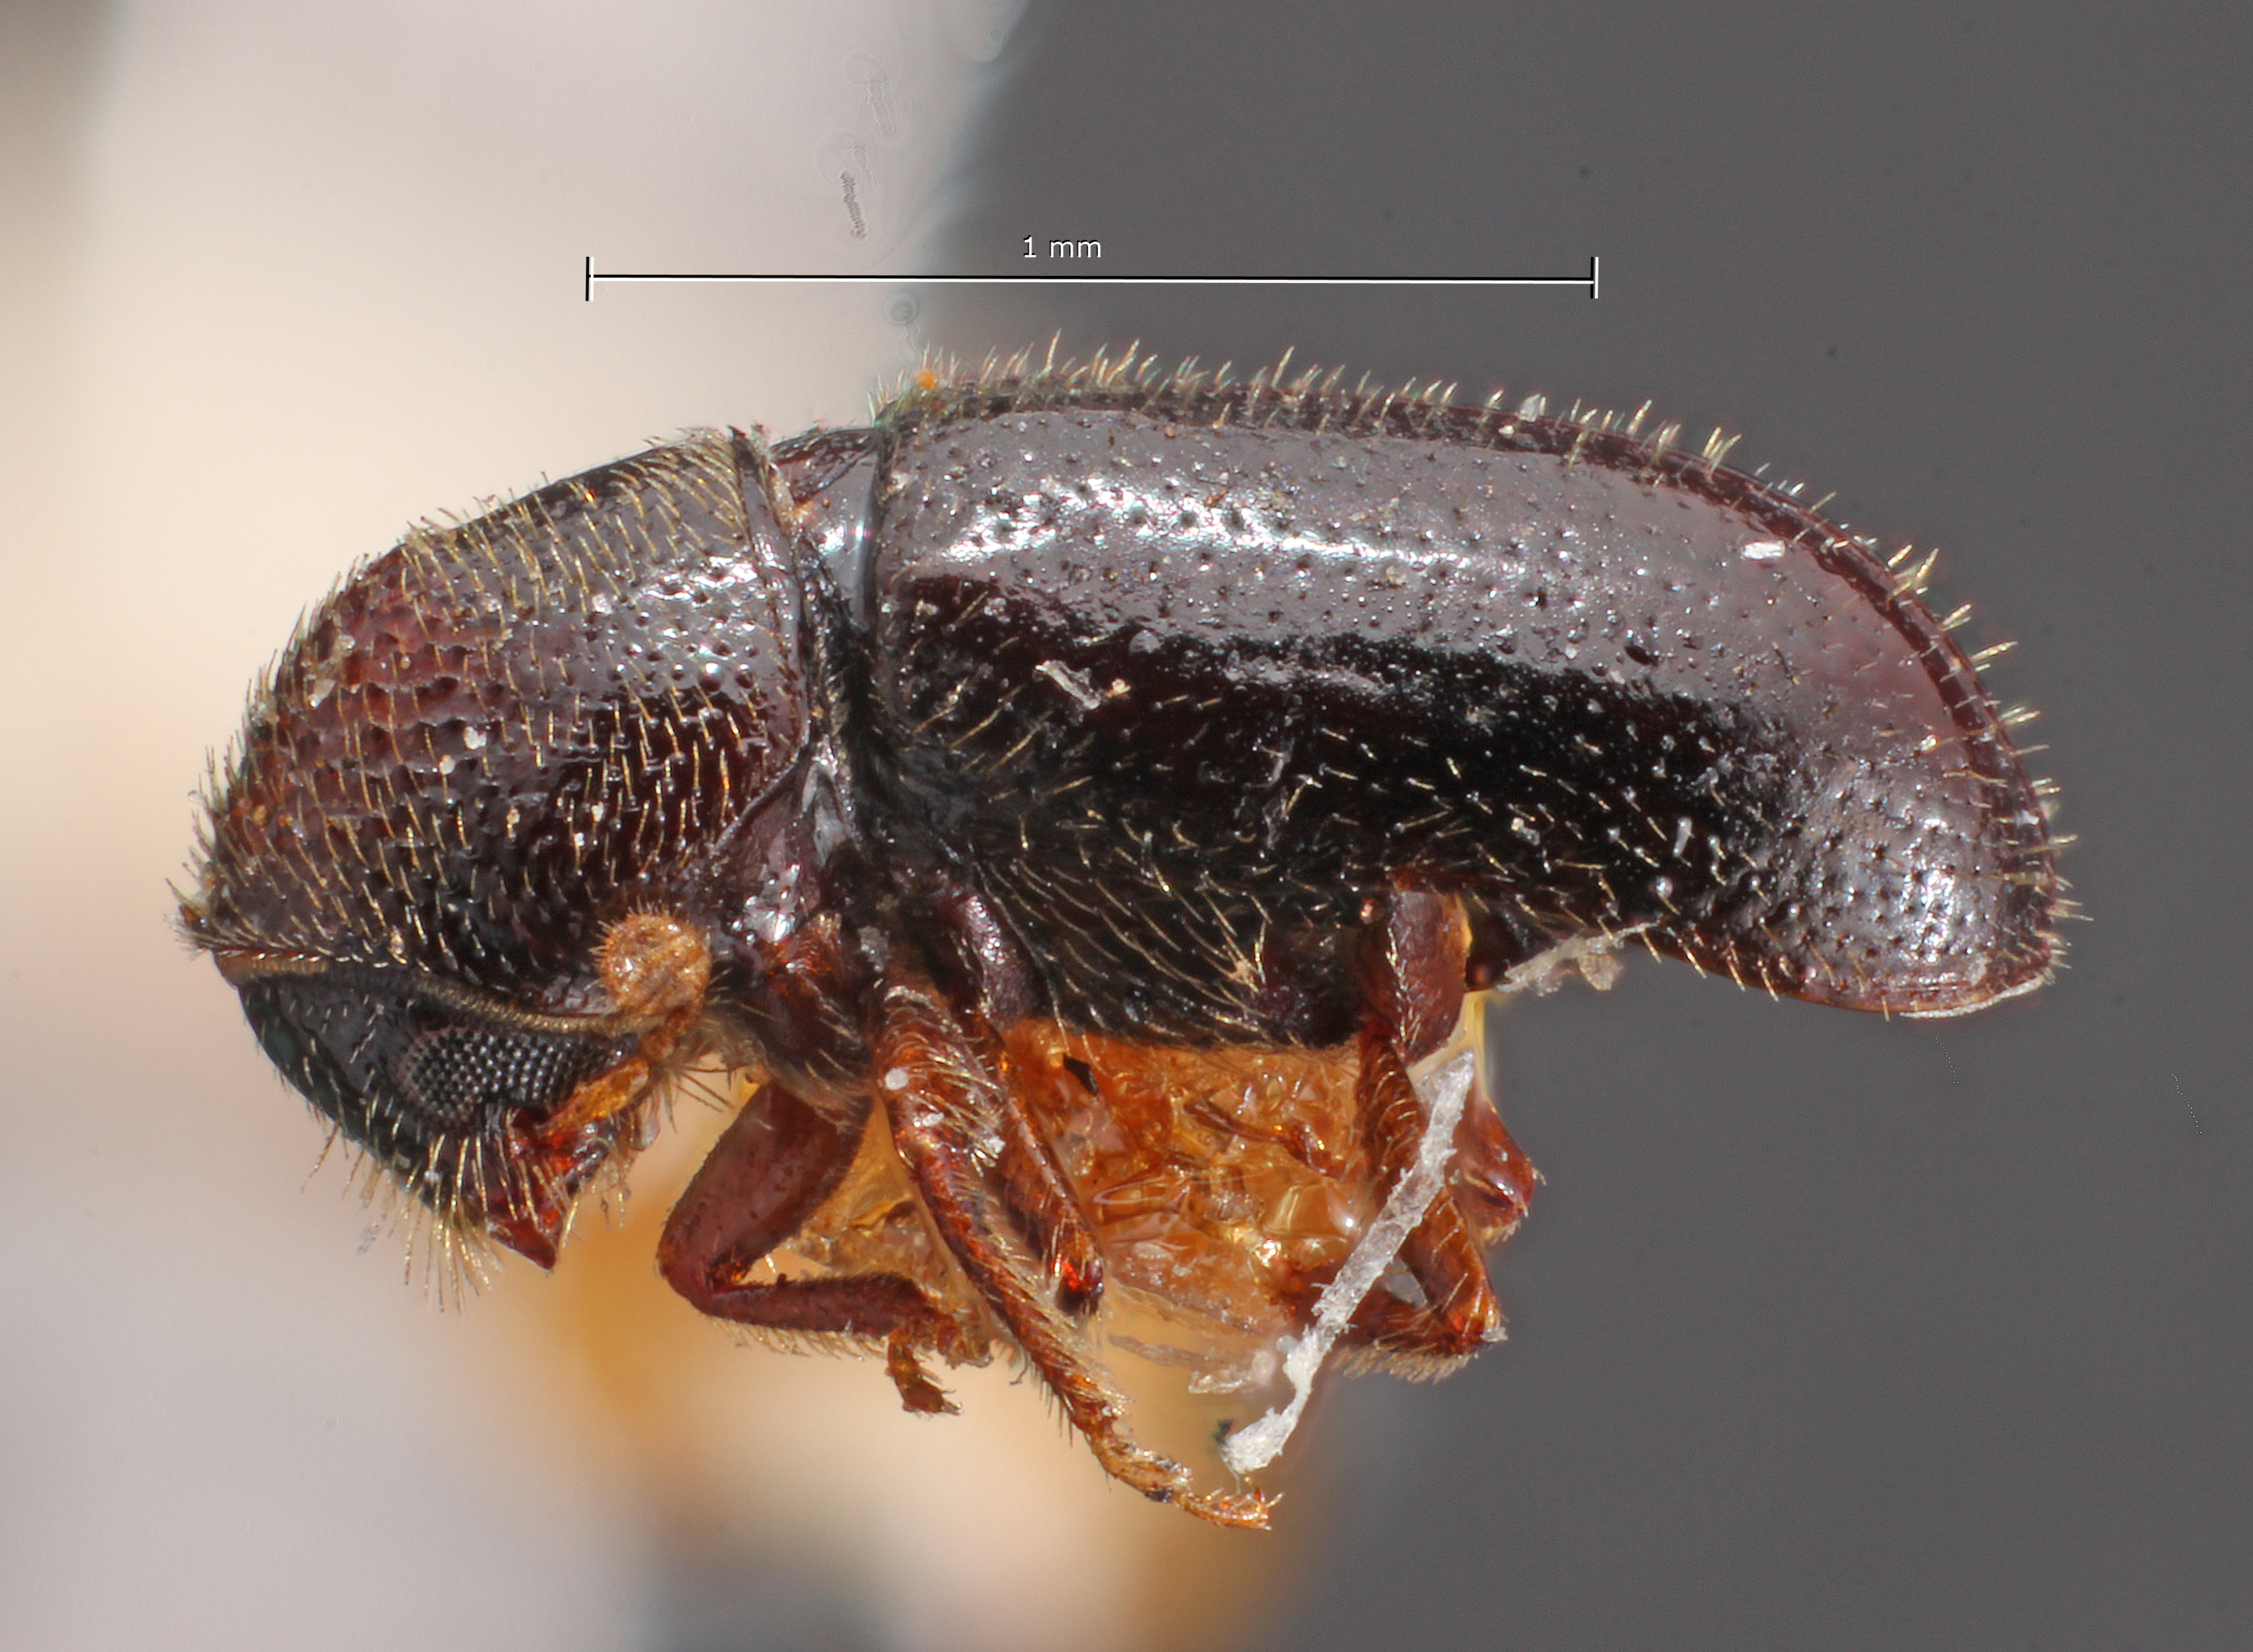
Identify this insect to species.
Myeloborus pinquis
